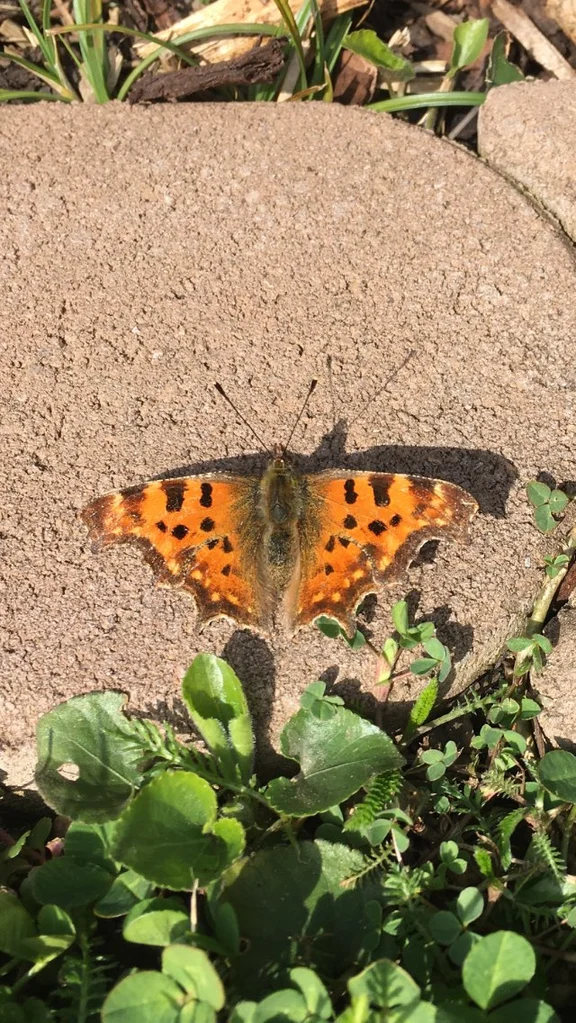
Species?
Polygonia c-album
